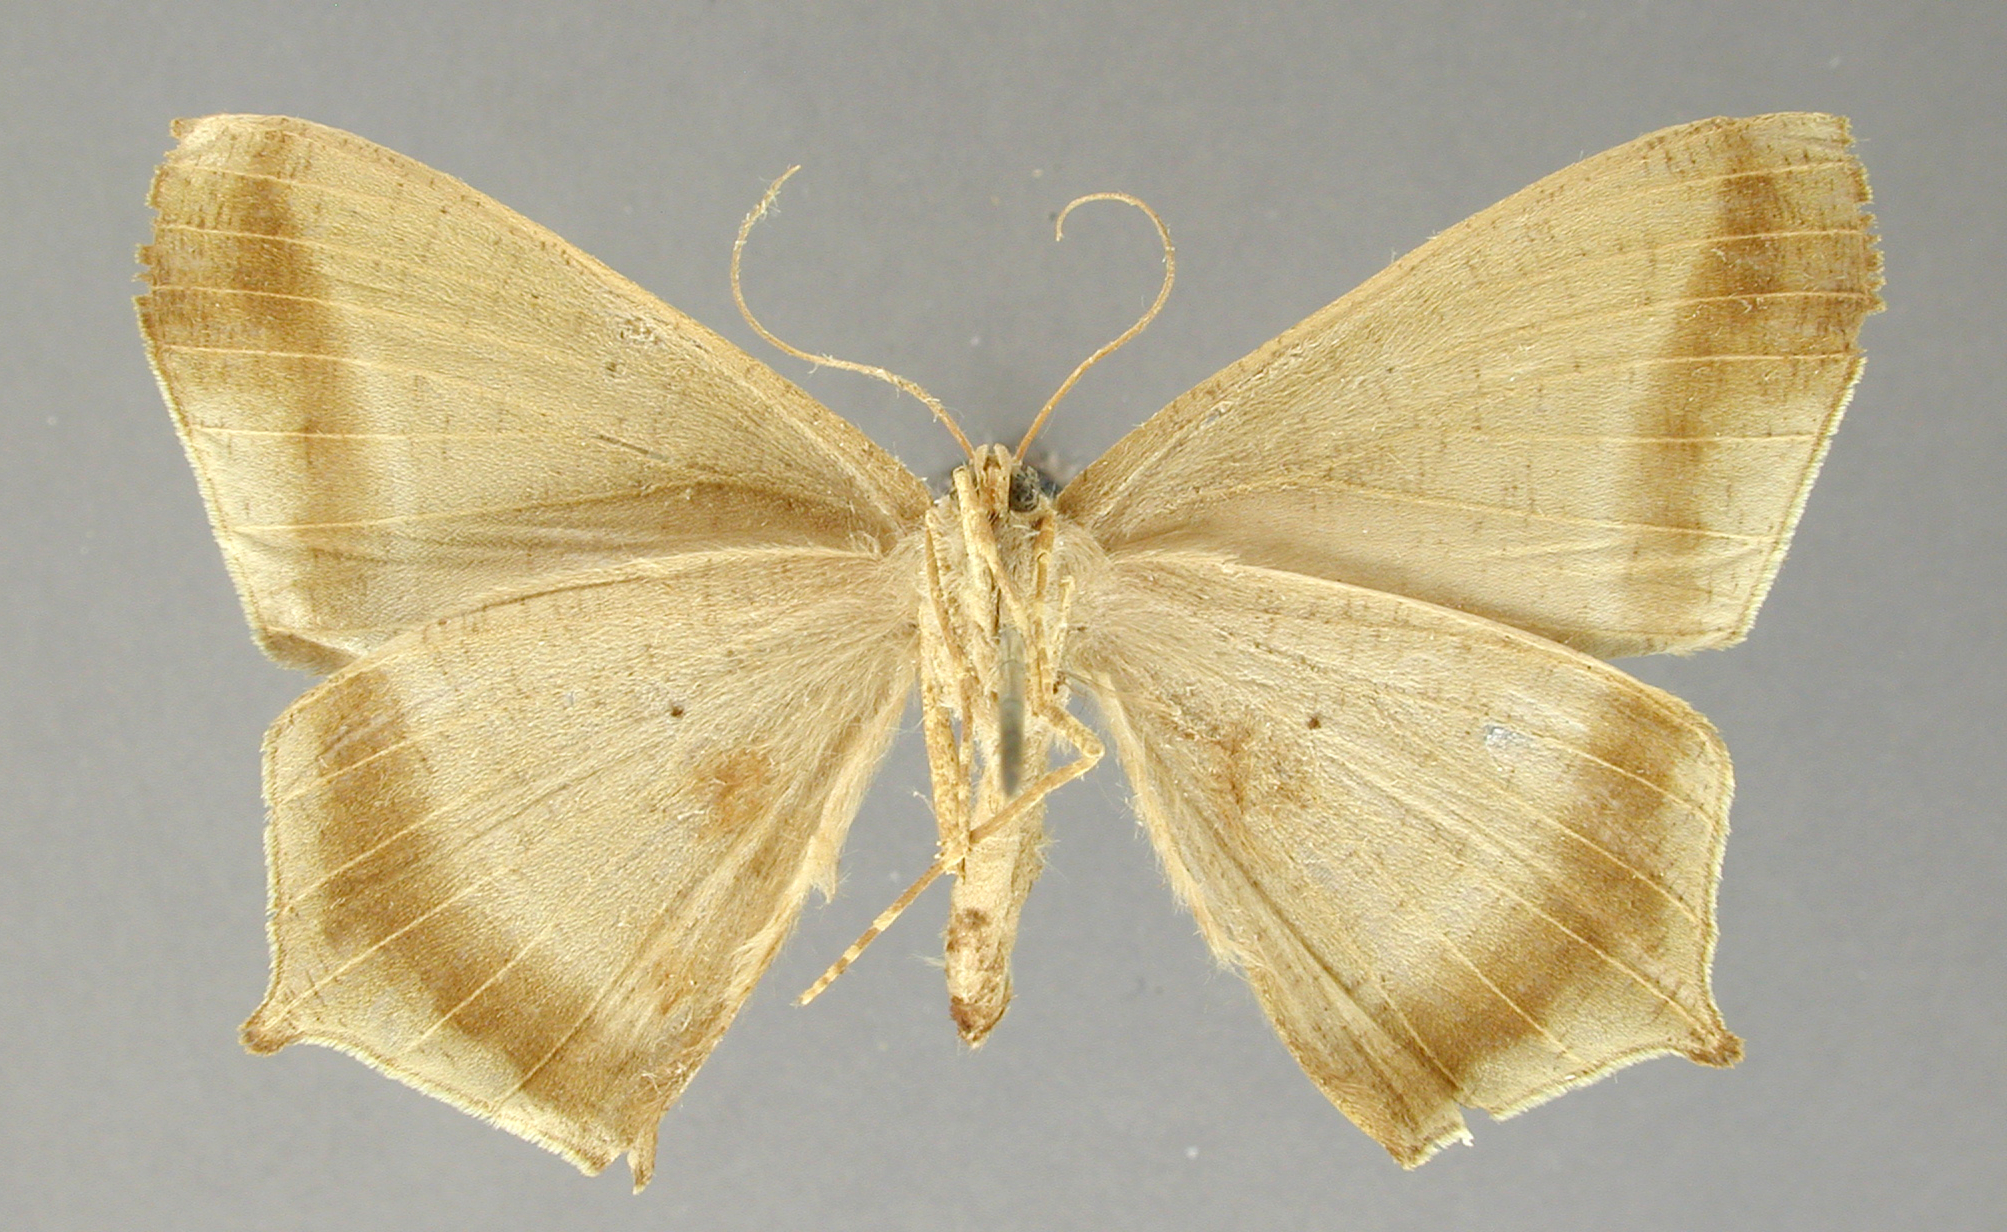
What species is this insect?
Clysia gaujoni
